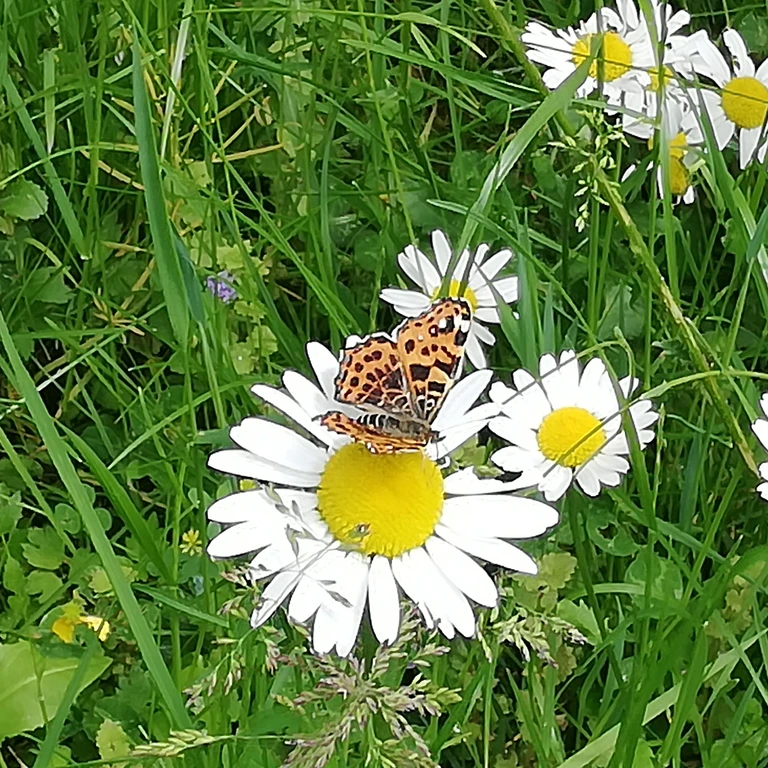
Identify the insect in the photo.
Araschnia levana
